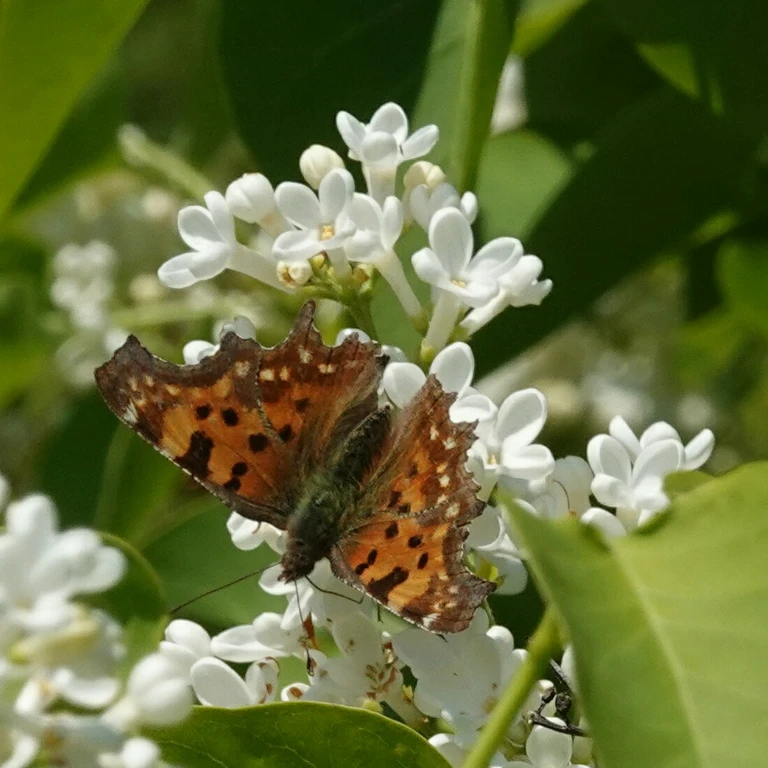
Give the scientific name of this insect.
Polygonia c-album
